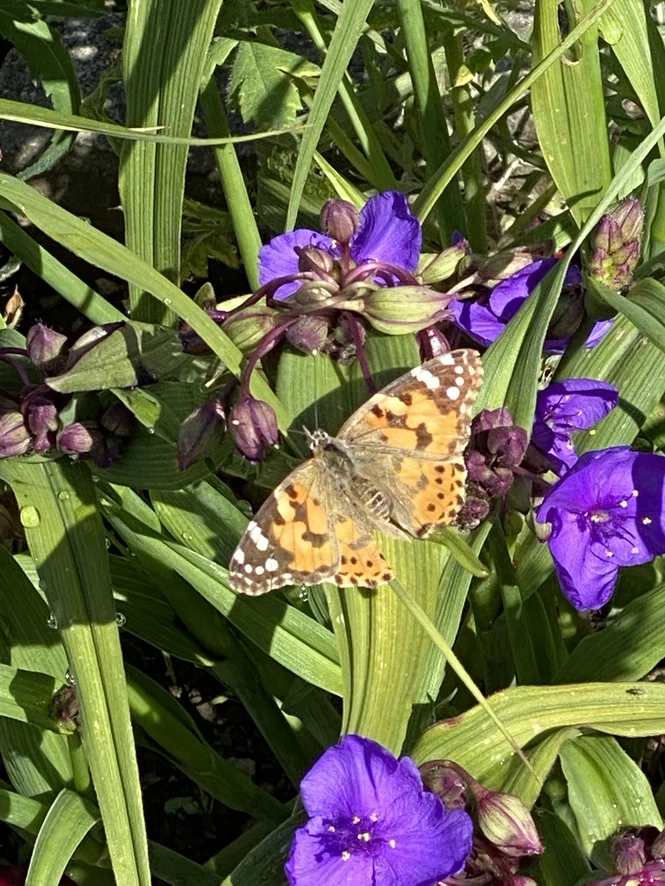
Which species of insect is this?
Vanessa cardui
